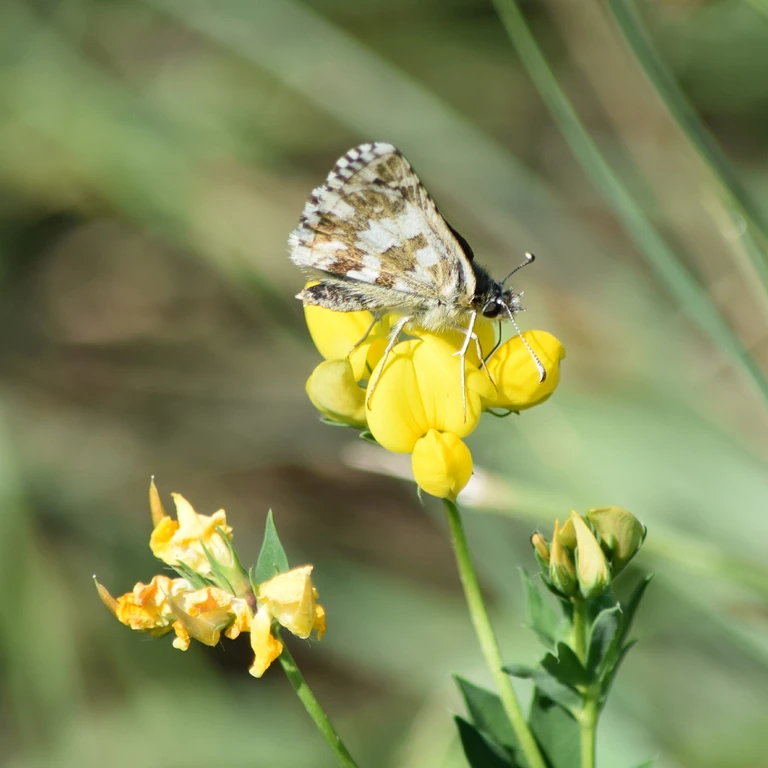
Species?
Pyrgus armoricanus
